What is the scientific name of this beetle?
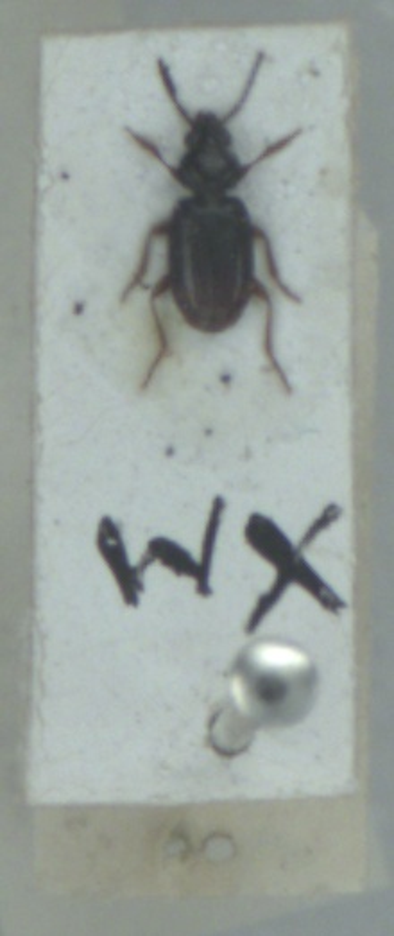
Bembidion guttula
